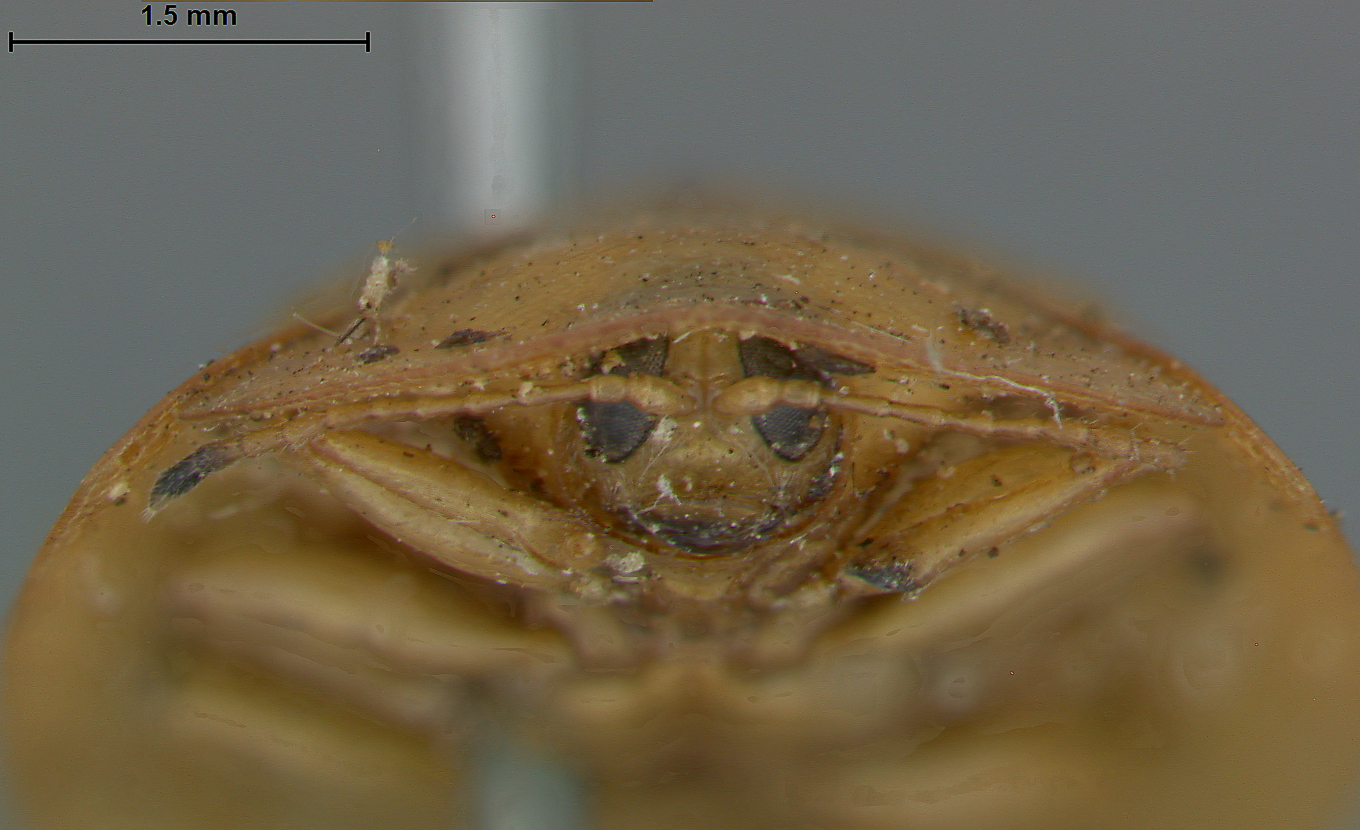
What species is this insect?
Cassida fuscopunctata
